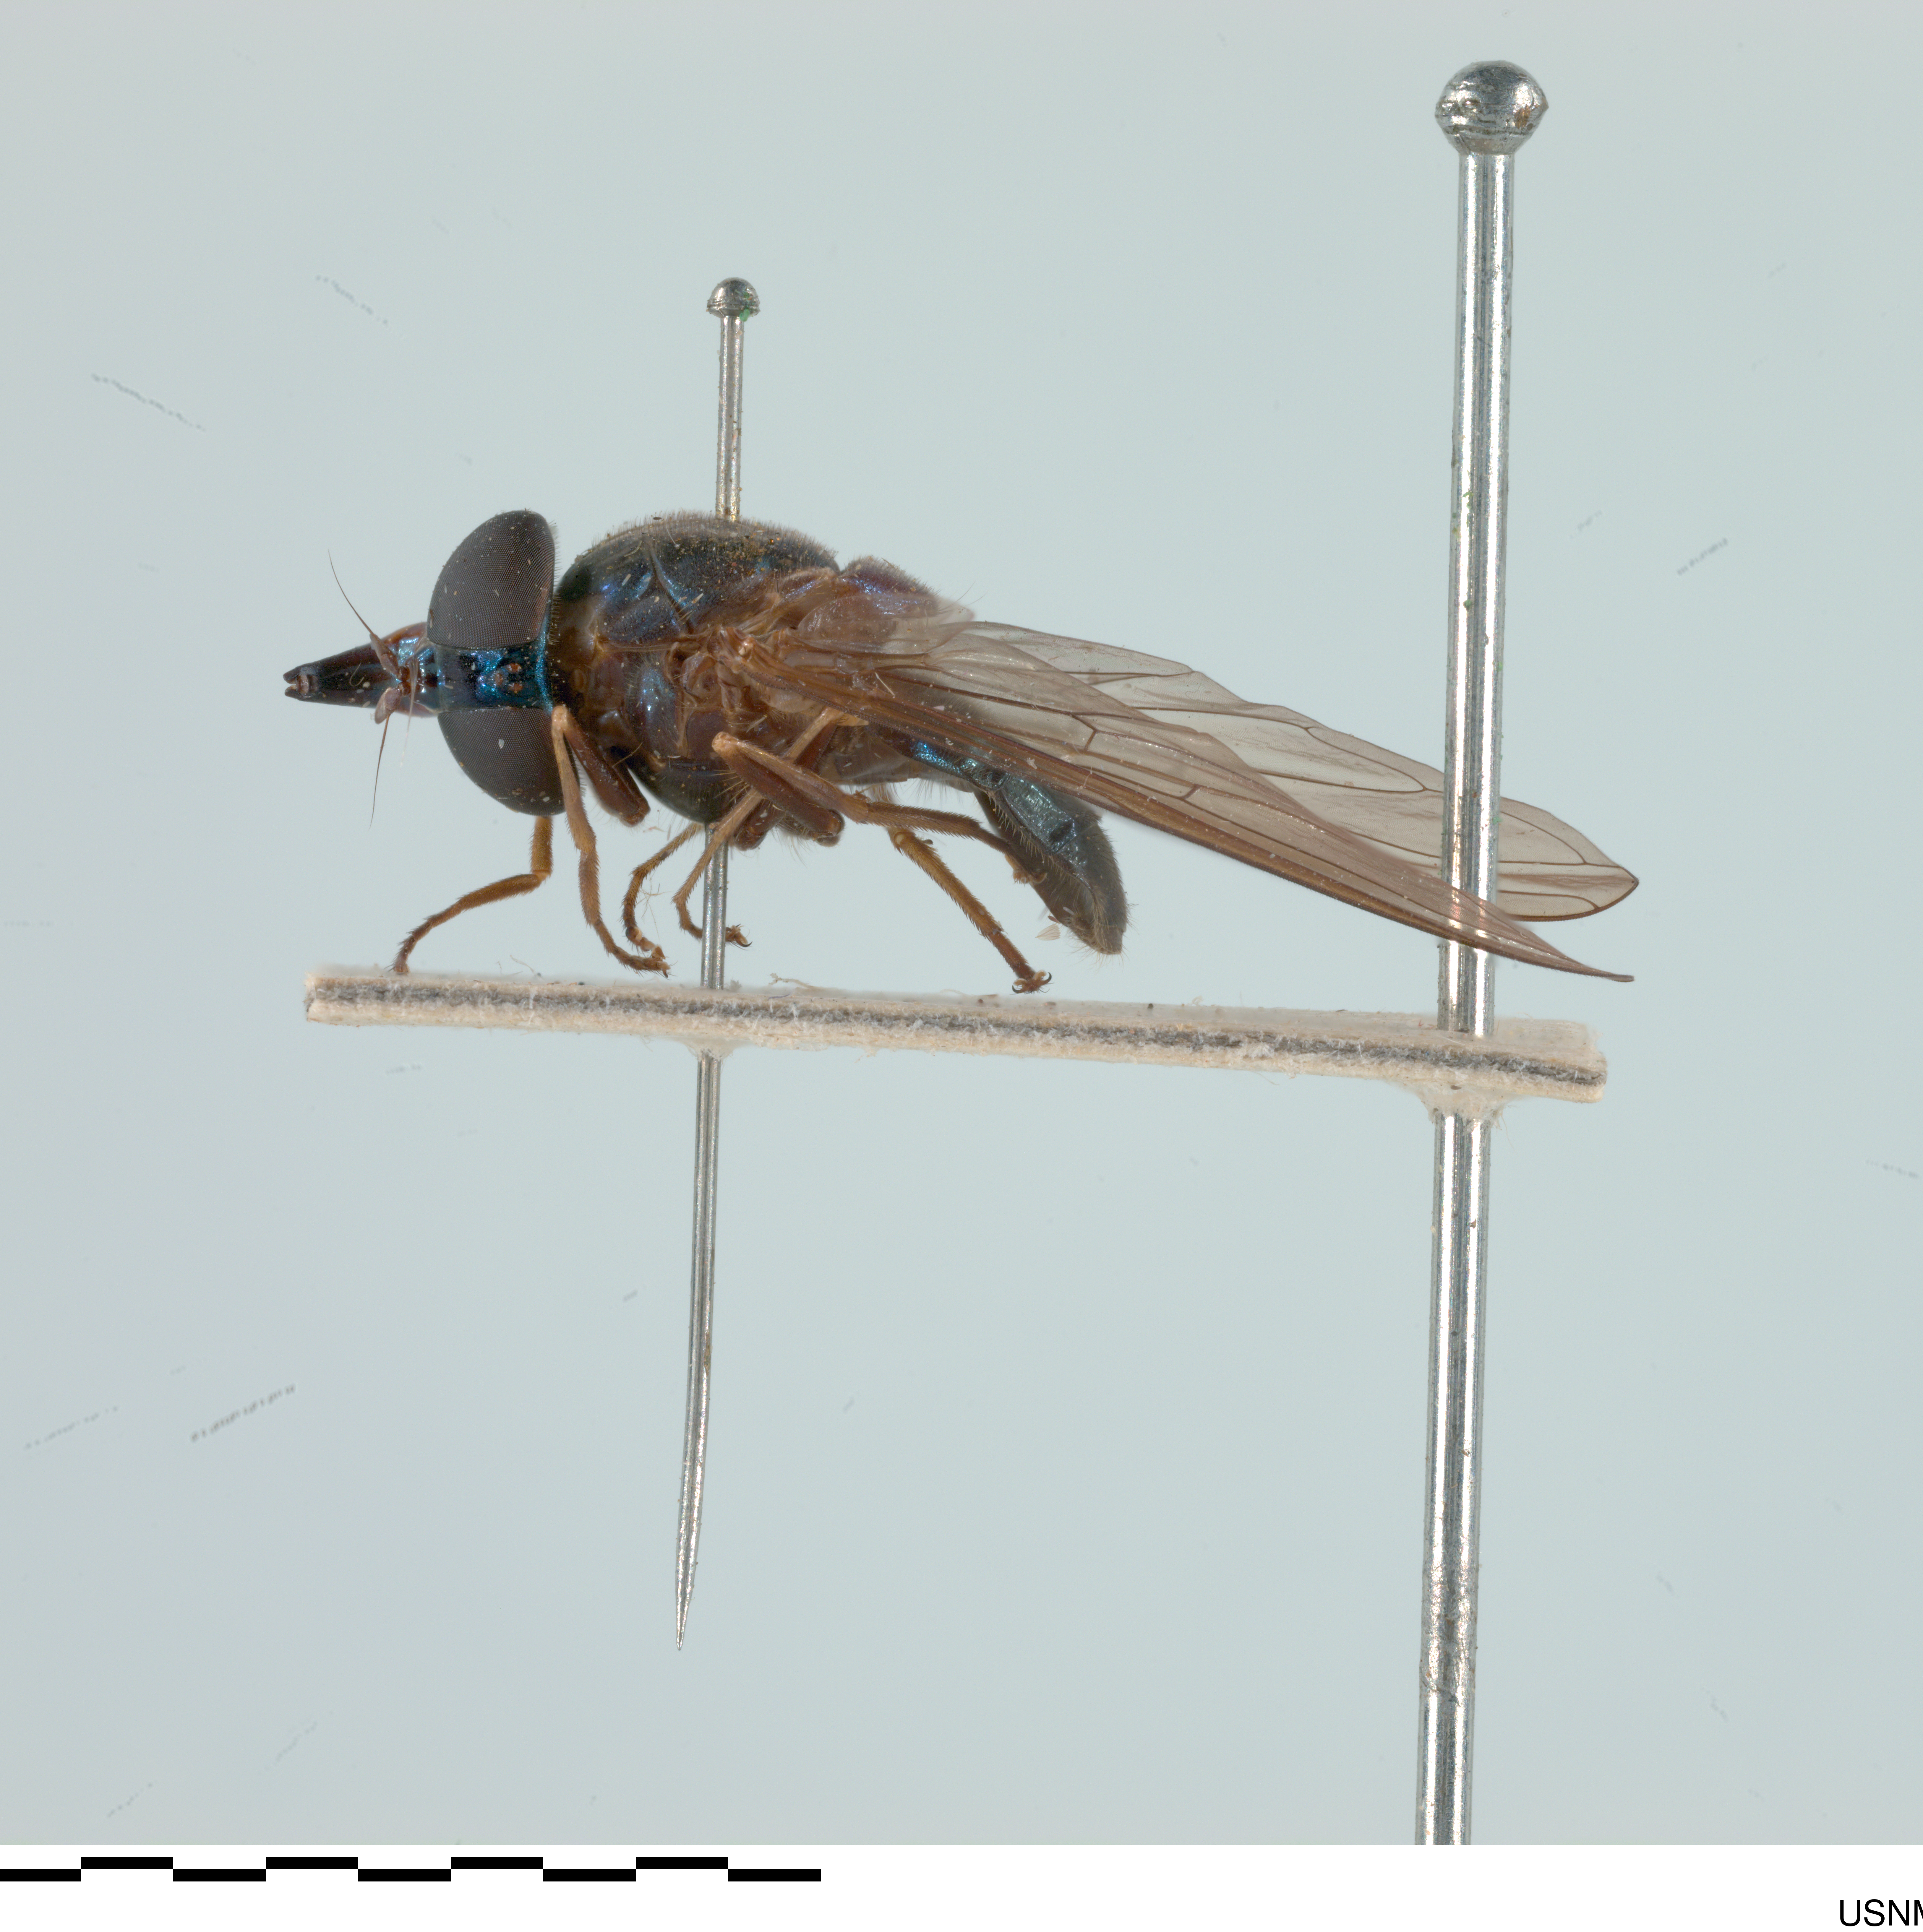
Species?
Rhingia cyanoprora
